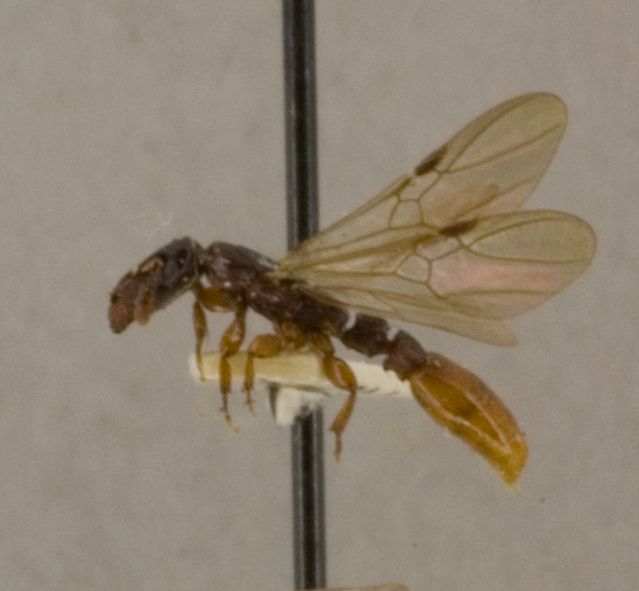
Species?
Metapone leae
